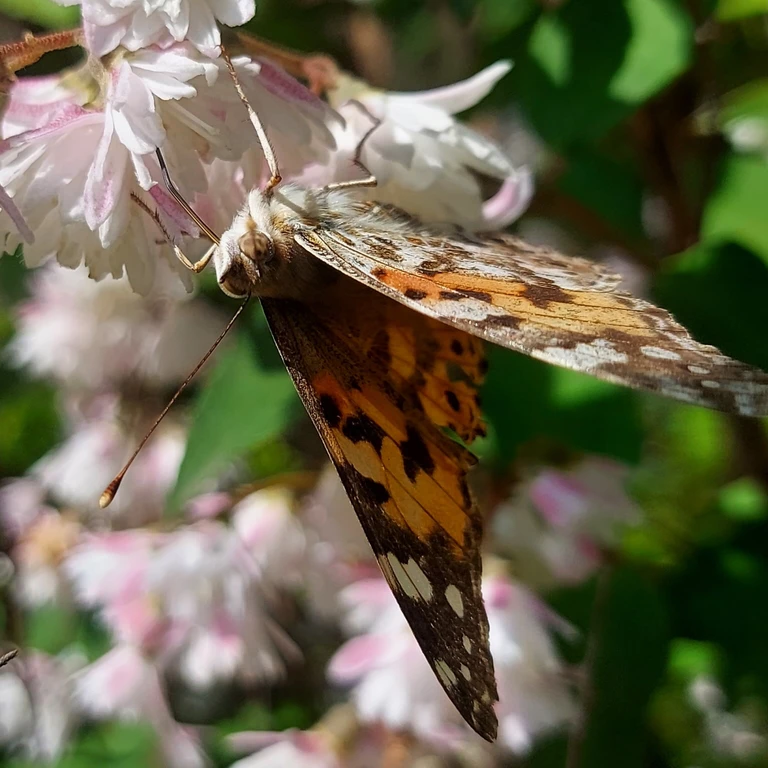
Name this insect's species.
Vanessa cardui
